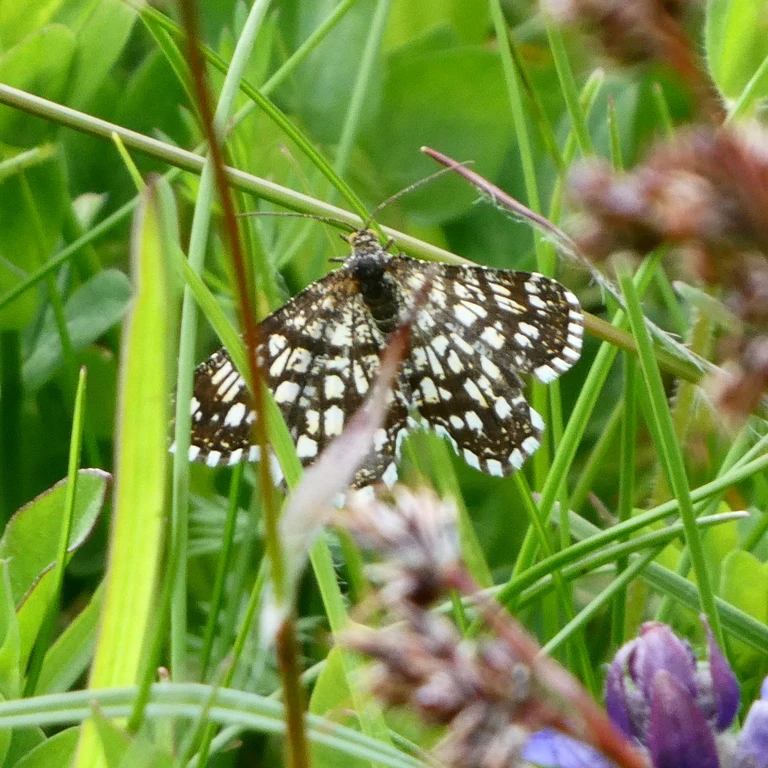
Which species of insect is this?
Chiasmia clathrata
